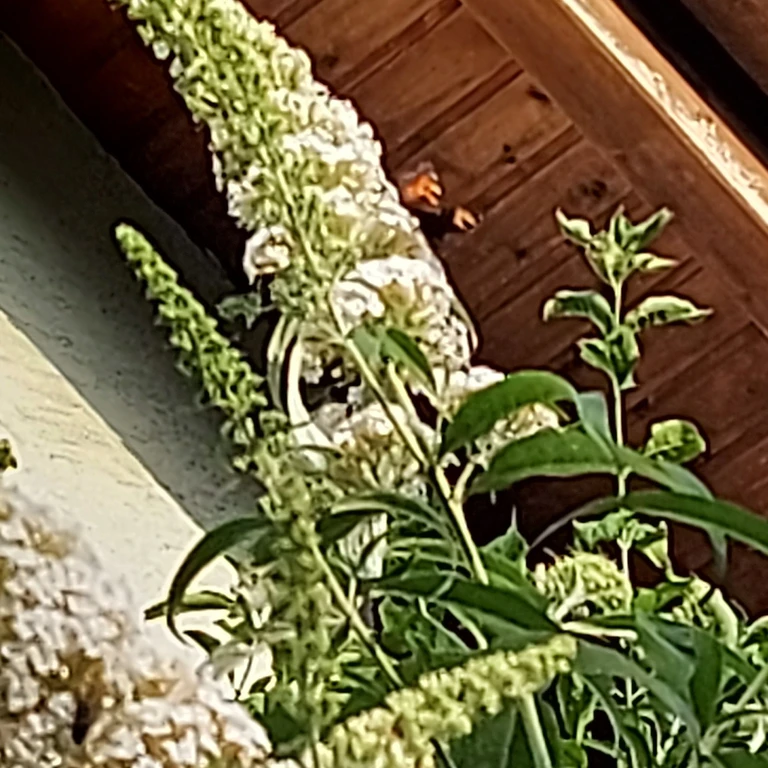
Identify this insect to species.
Aglais urticae
